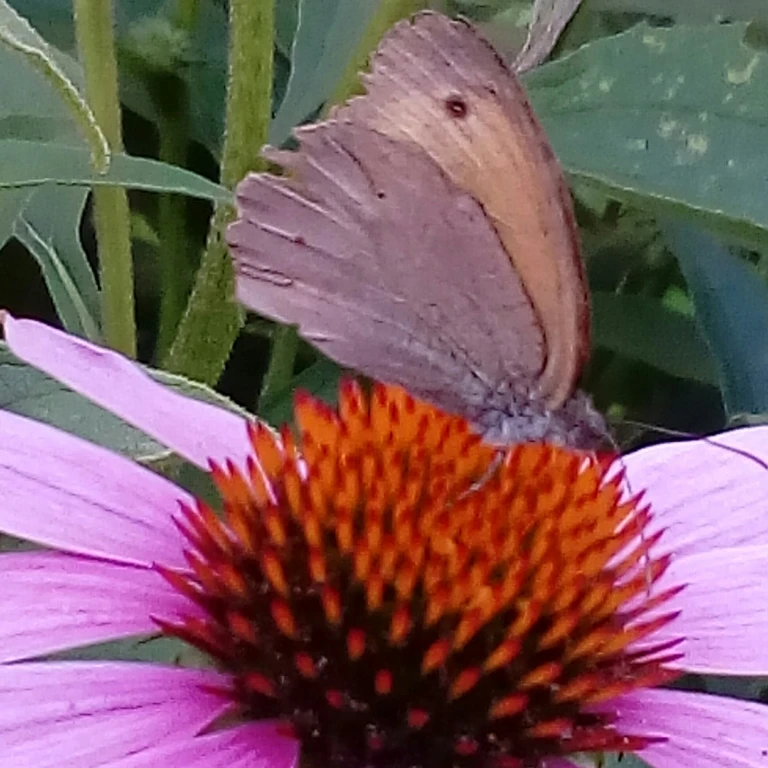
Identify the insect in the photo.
Maniola jurtina
